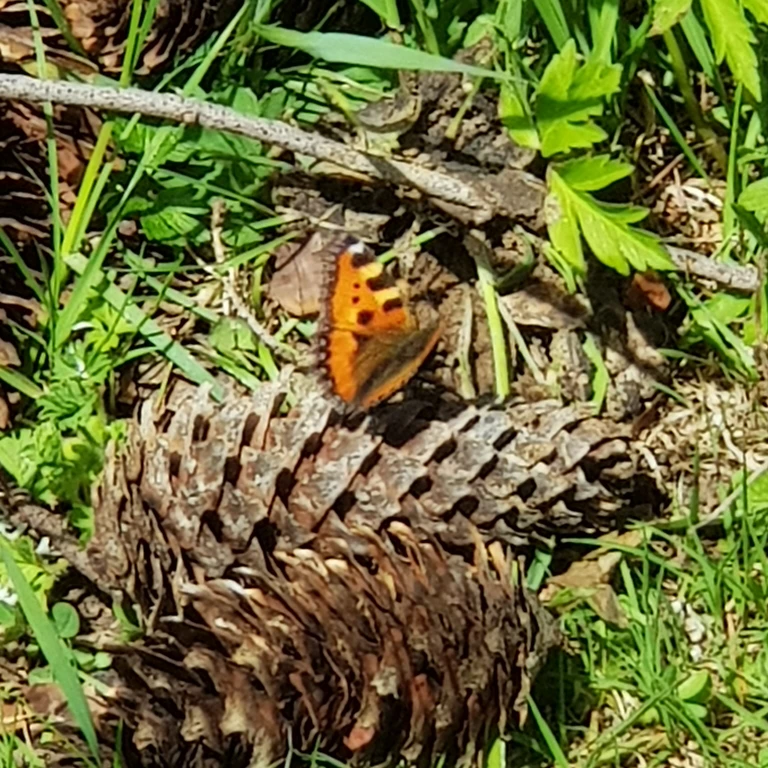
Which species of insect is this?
Aglais urticae
